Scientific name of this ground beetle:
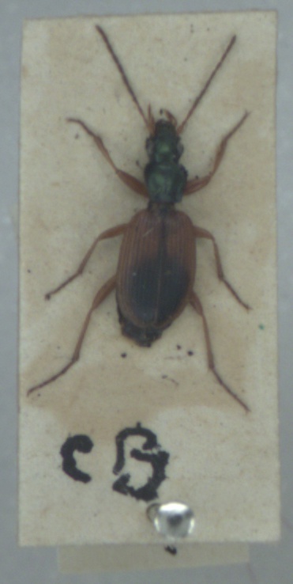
Anchomenus dorsalis
